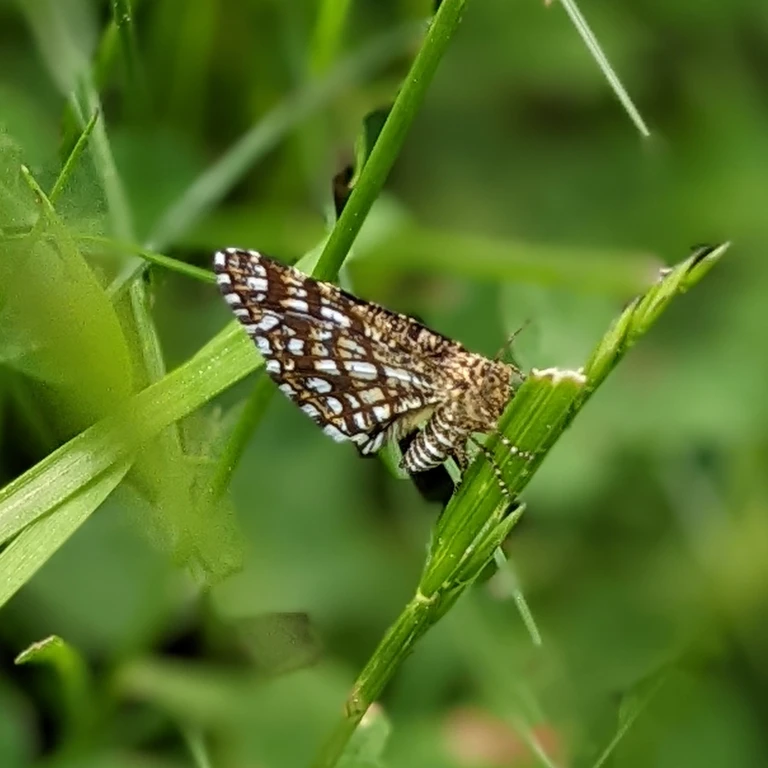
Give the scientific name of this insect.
Chiasmia clathrata
